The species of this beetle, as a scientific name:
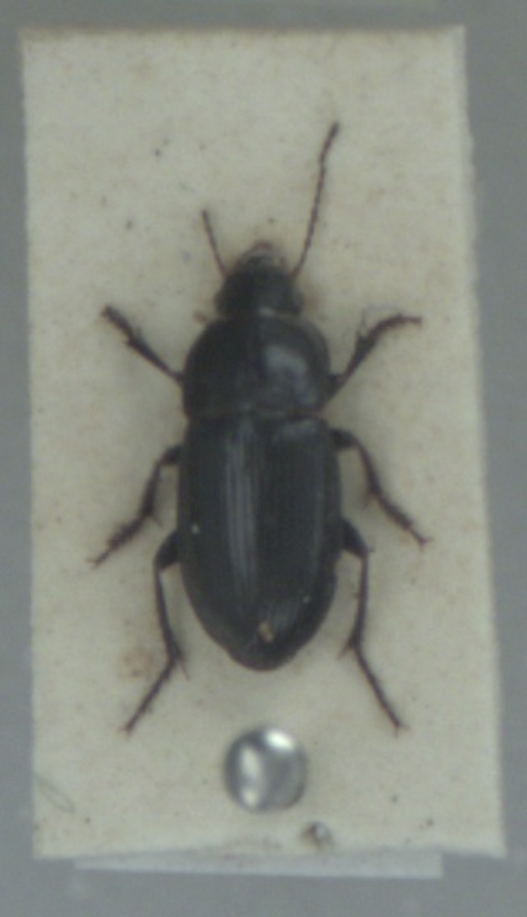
Harpalus anxius
